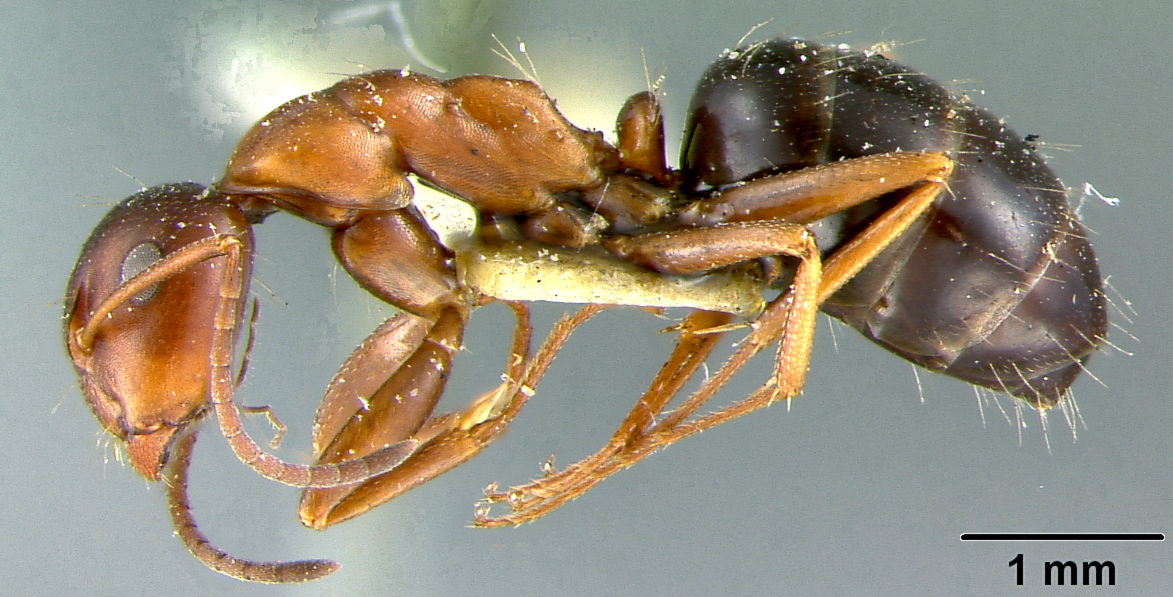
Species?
Camponotus sayi
